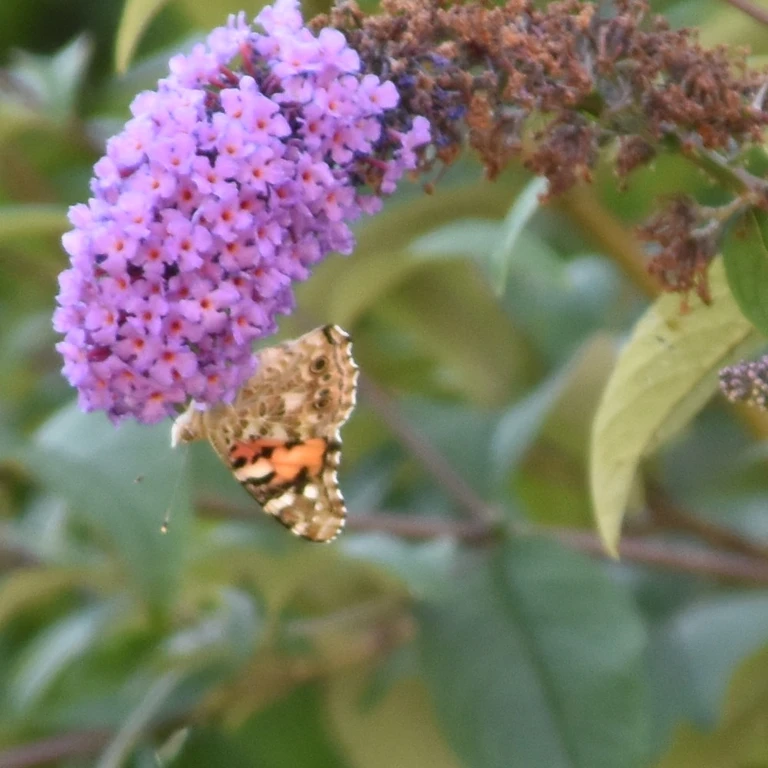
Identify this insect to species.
Vanessa cardui
